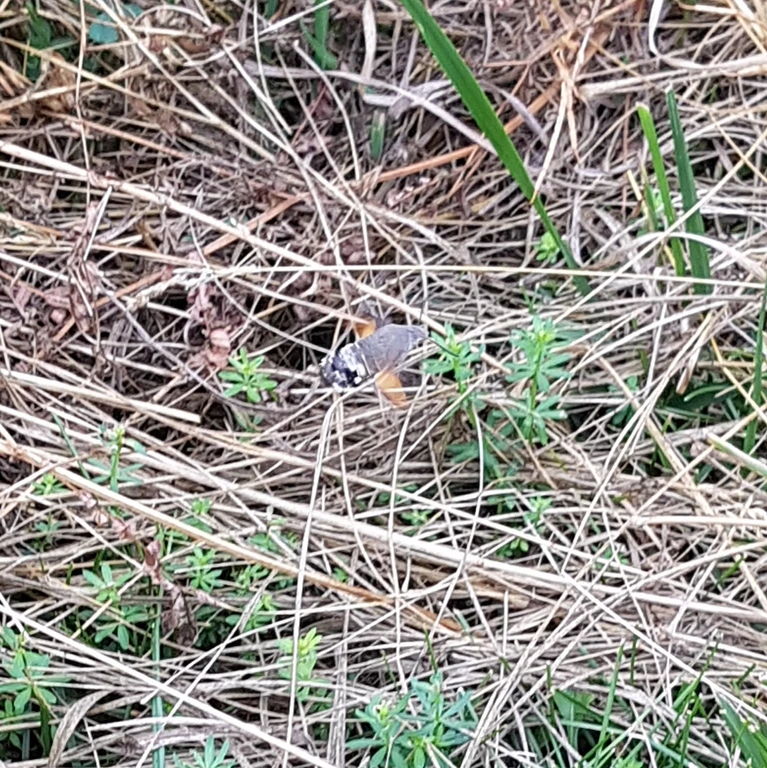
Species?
Macroglossum stellatarum
